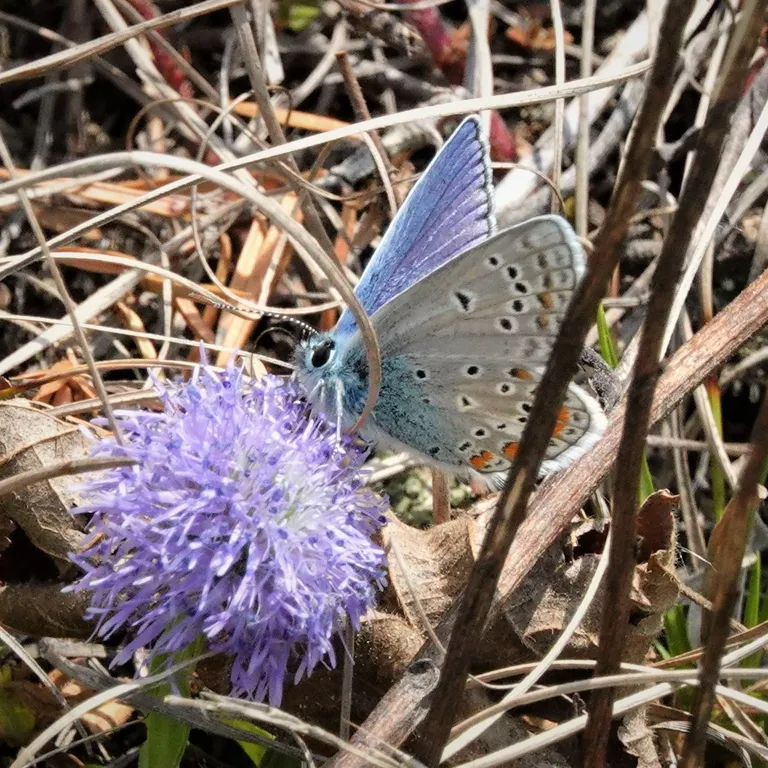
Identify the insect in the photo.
Polyommatus thersites
